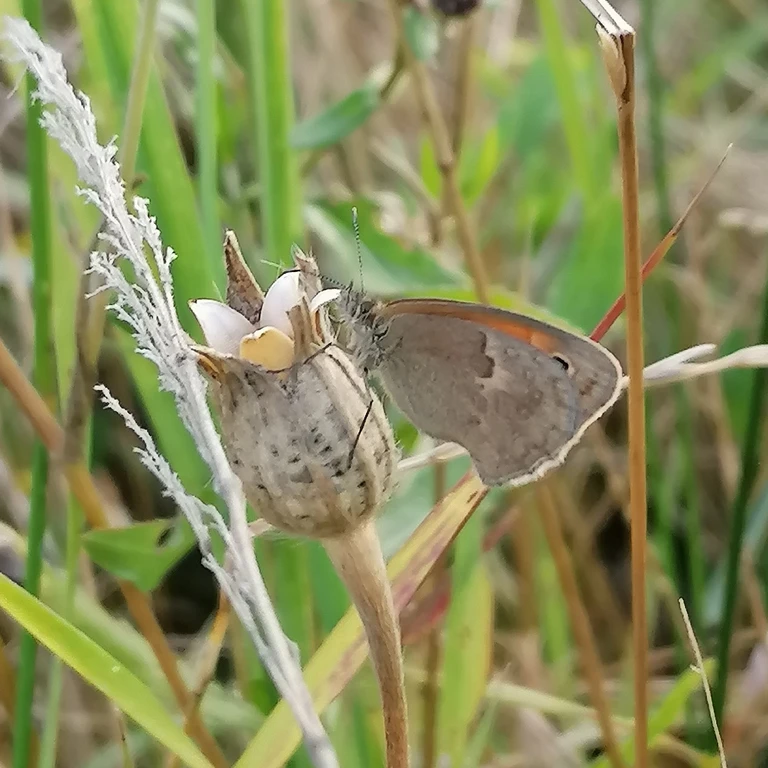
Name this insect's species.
Coenonympha pamphilus
